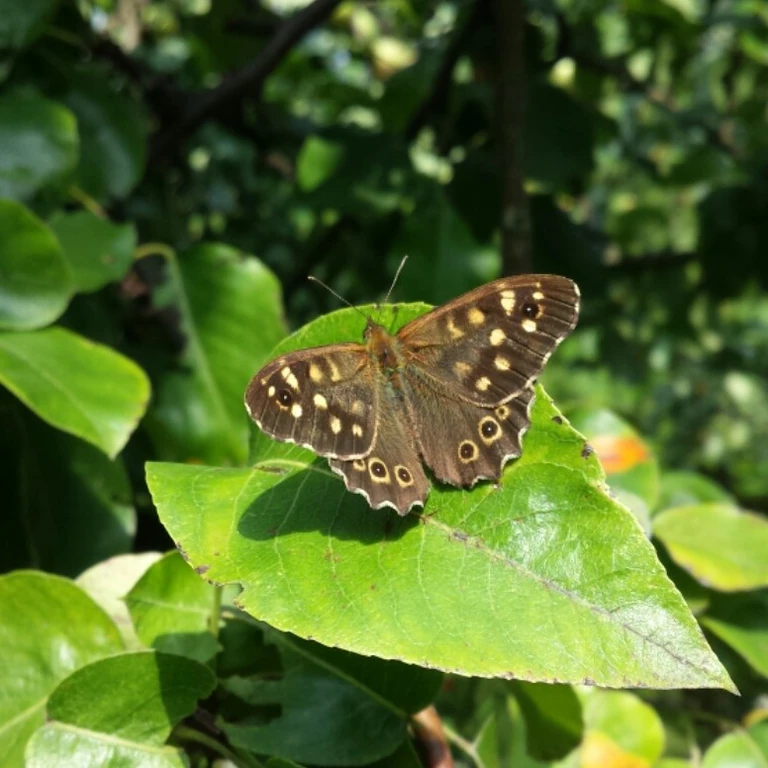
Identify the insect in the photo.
Pararge aegeria
